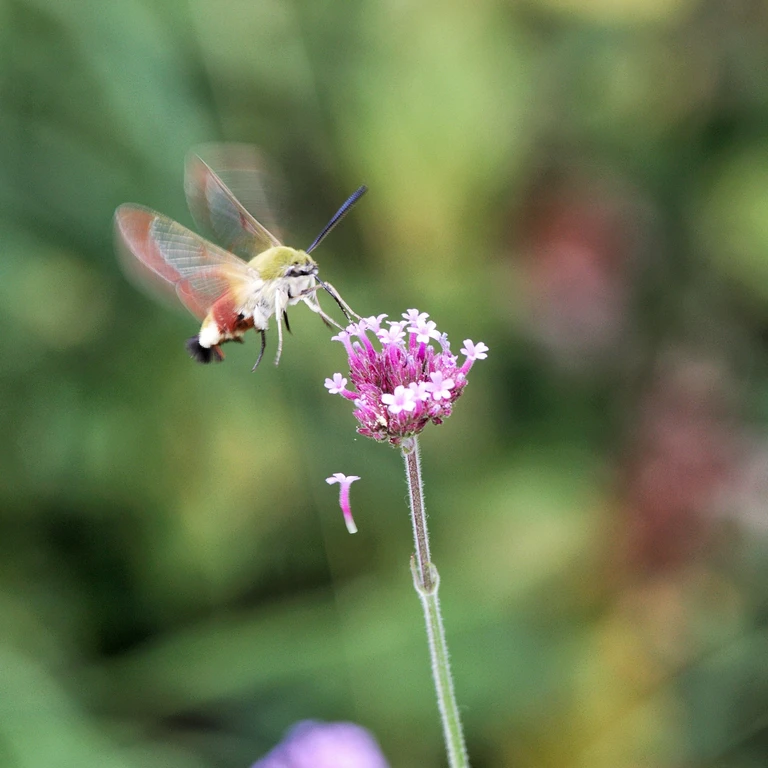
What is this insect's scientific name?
Hemaris fuciformis
